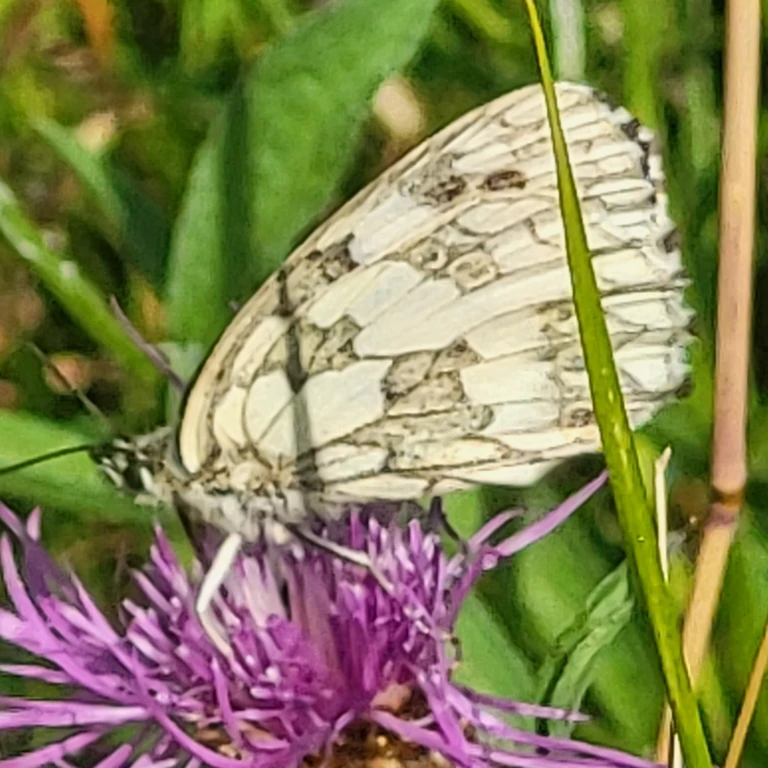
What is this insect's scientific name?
Melanargia galathea
